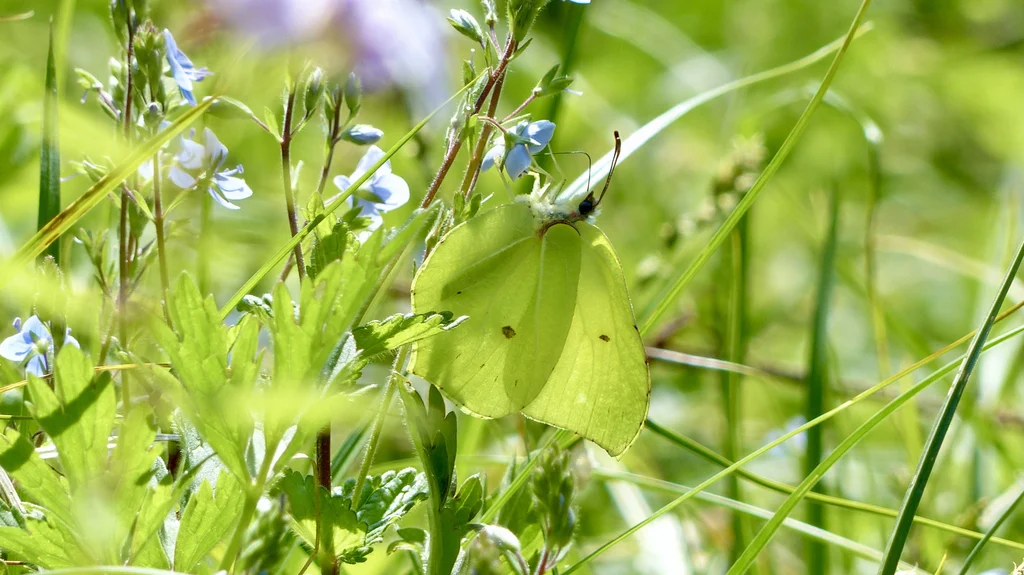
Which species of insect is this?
Gonepteryx rhamni
